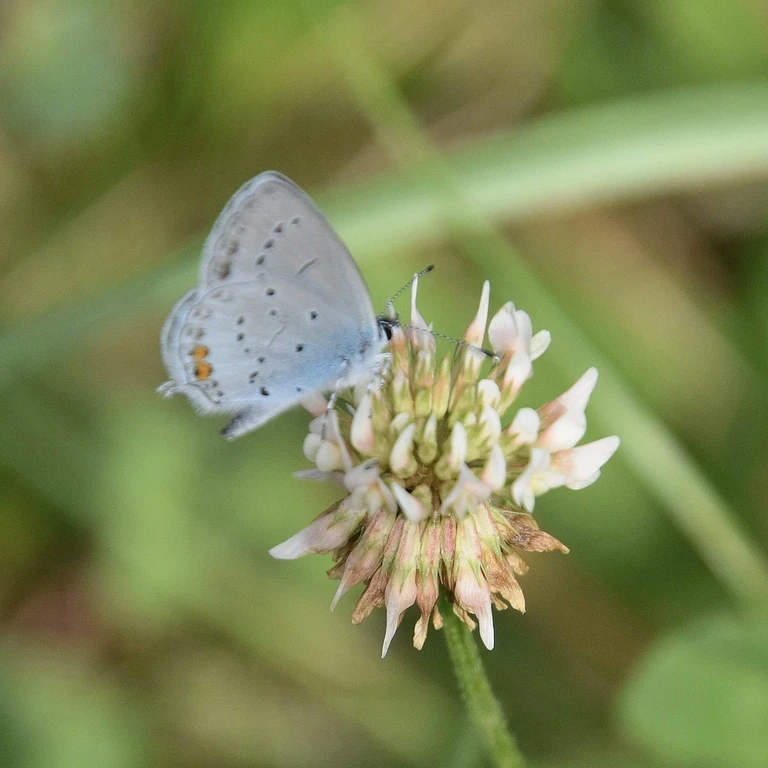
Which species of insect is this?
Cupido argiades (also Elkalyce argiades)
